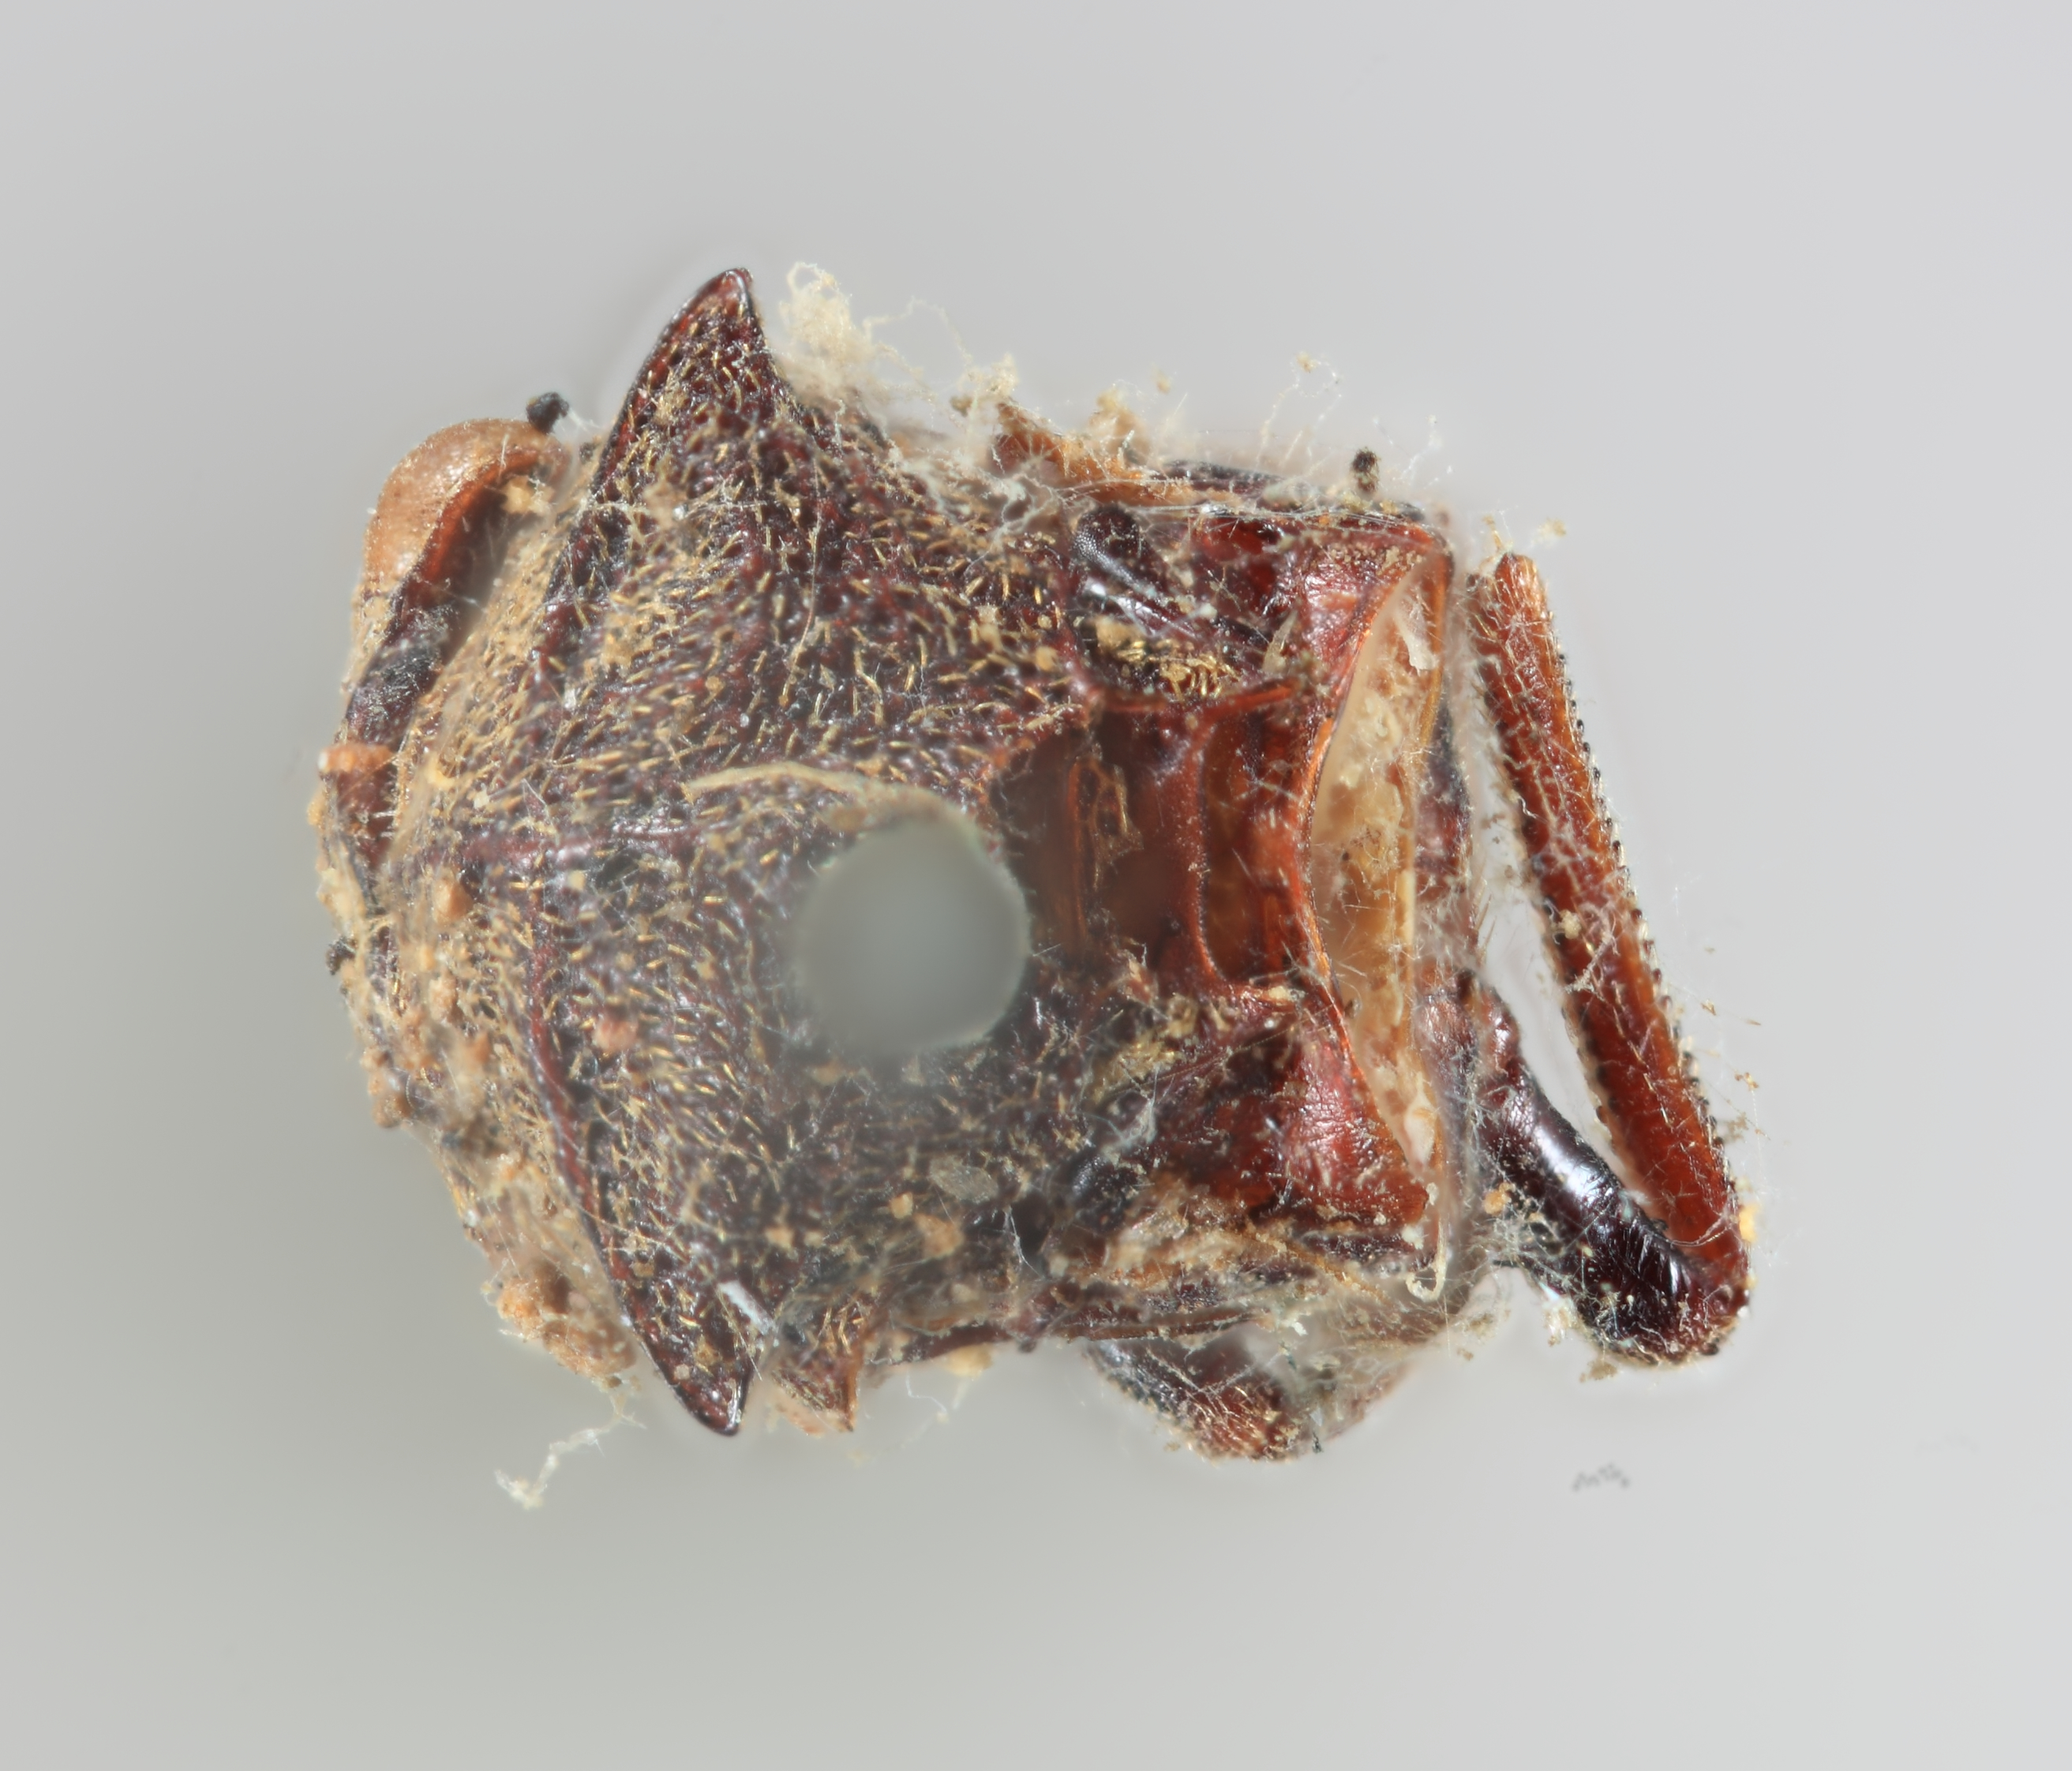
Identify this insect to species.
Centrotypus minutus
